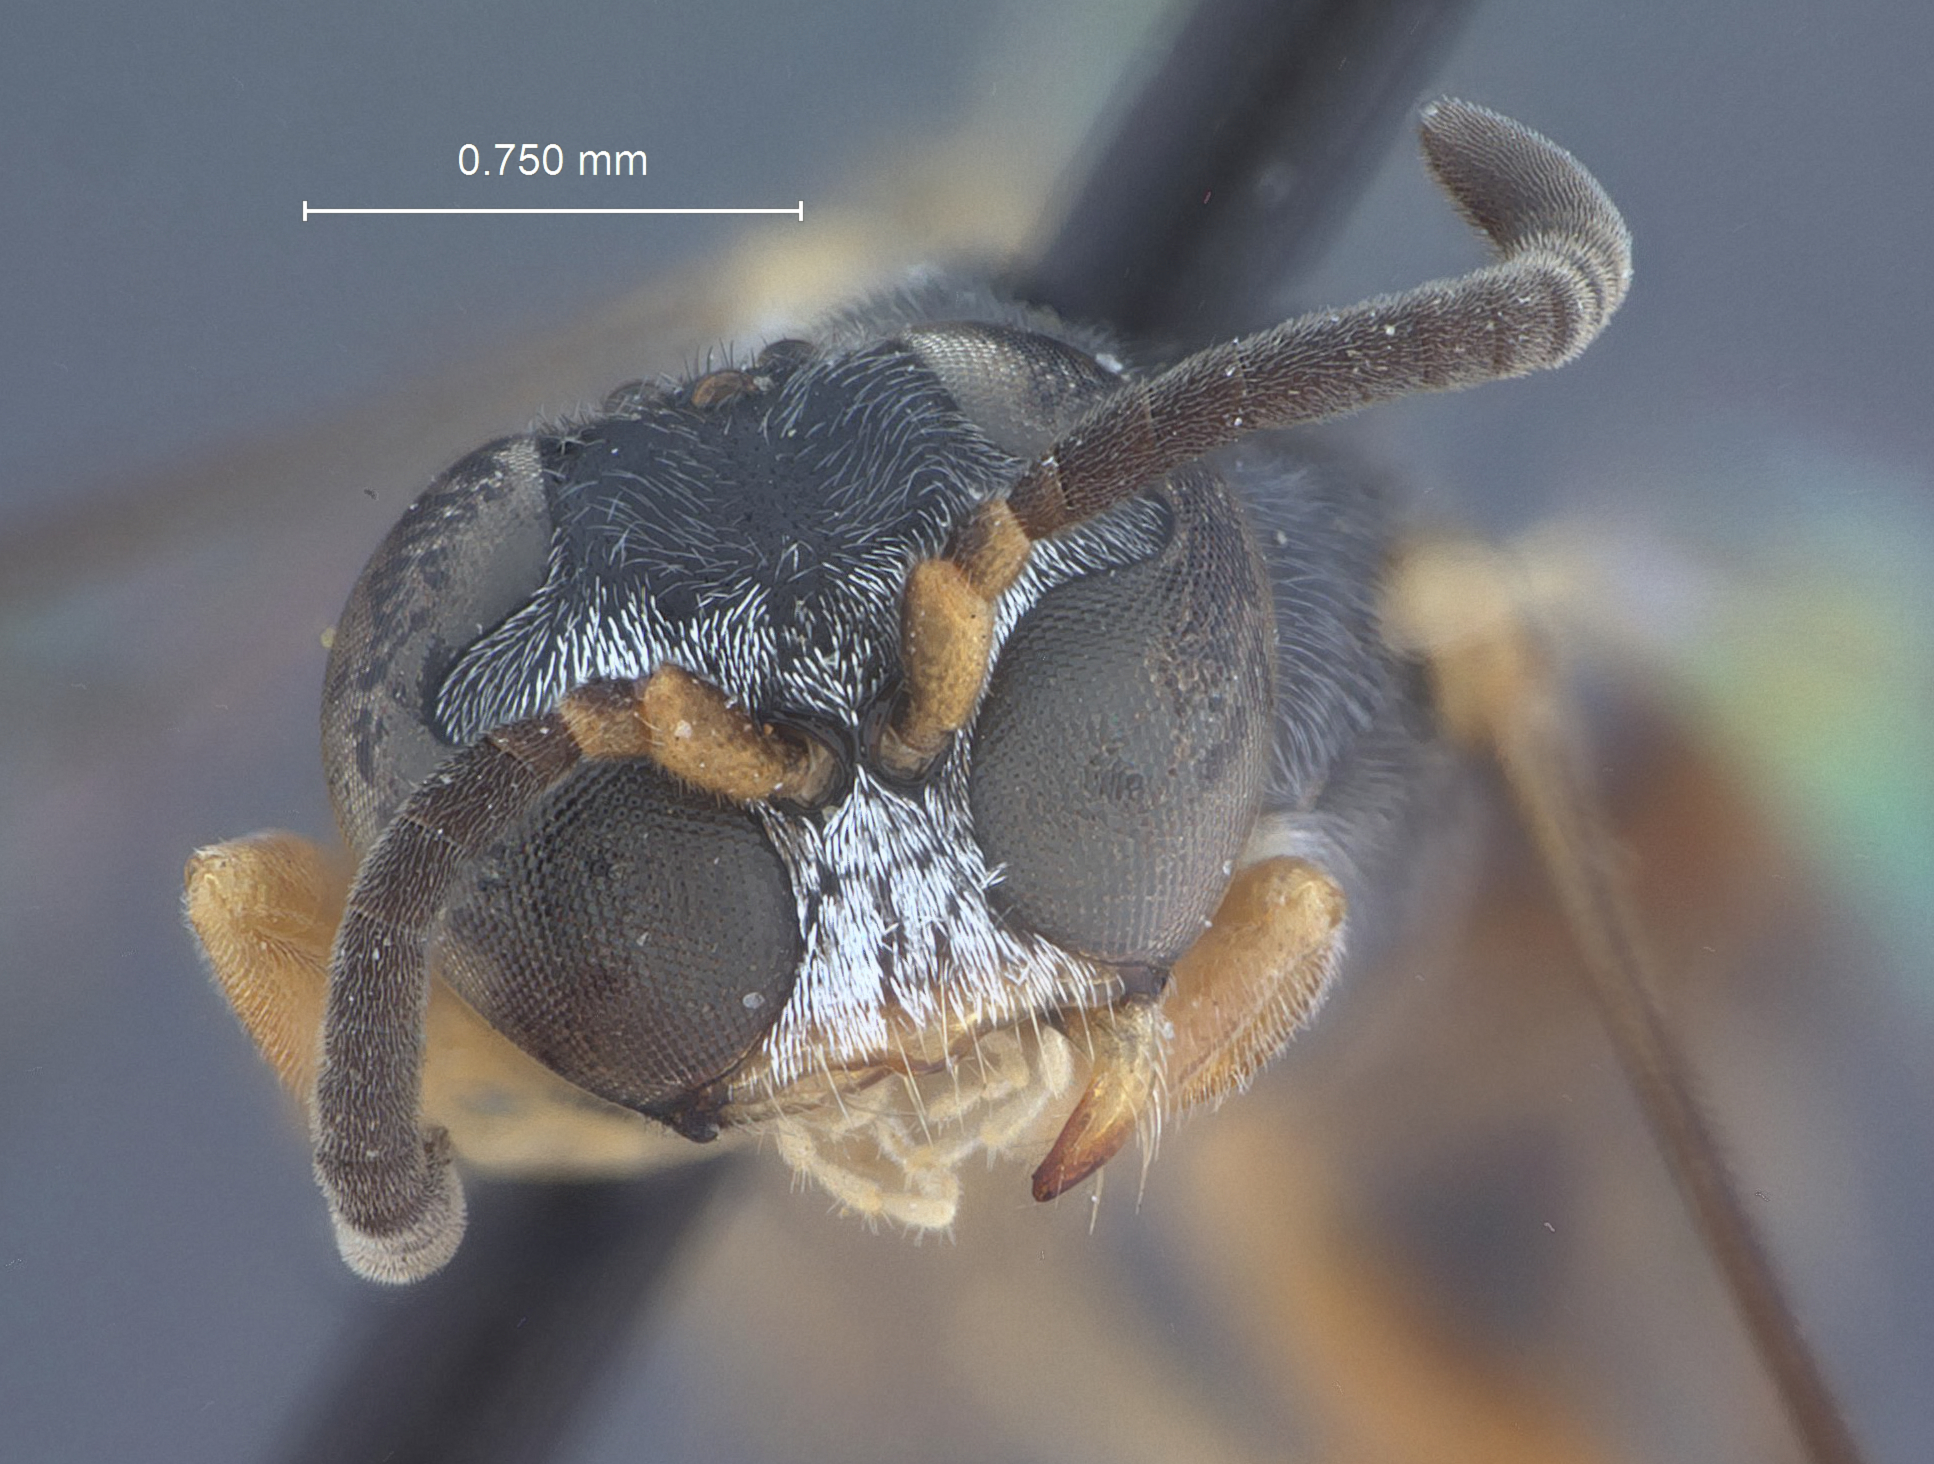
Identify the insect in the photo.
Trypoxylon clarkei
